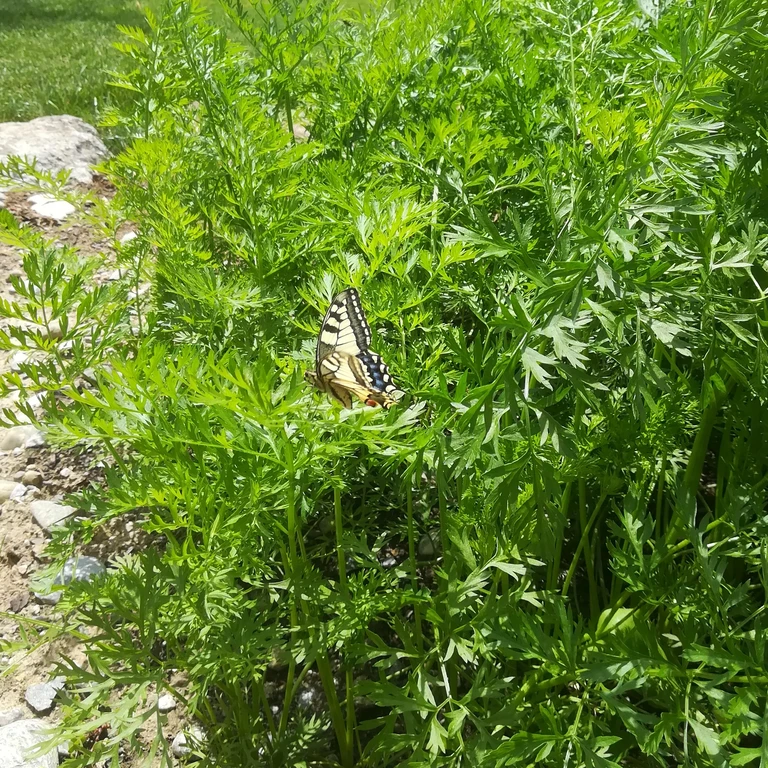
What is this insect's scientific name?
Papilio machaon
